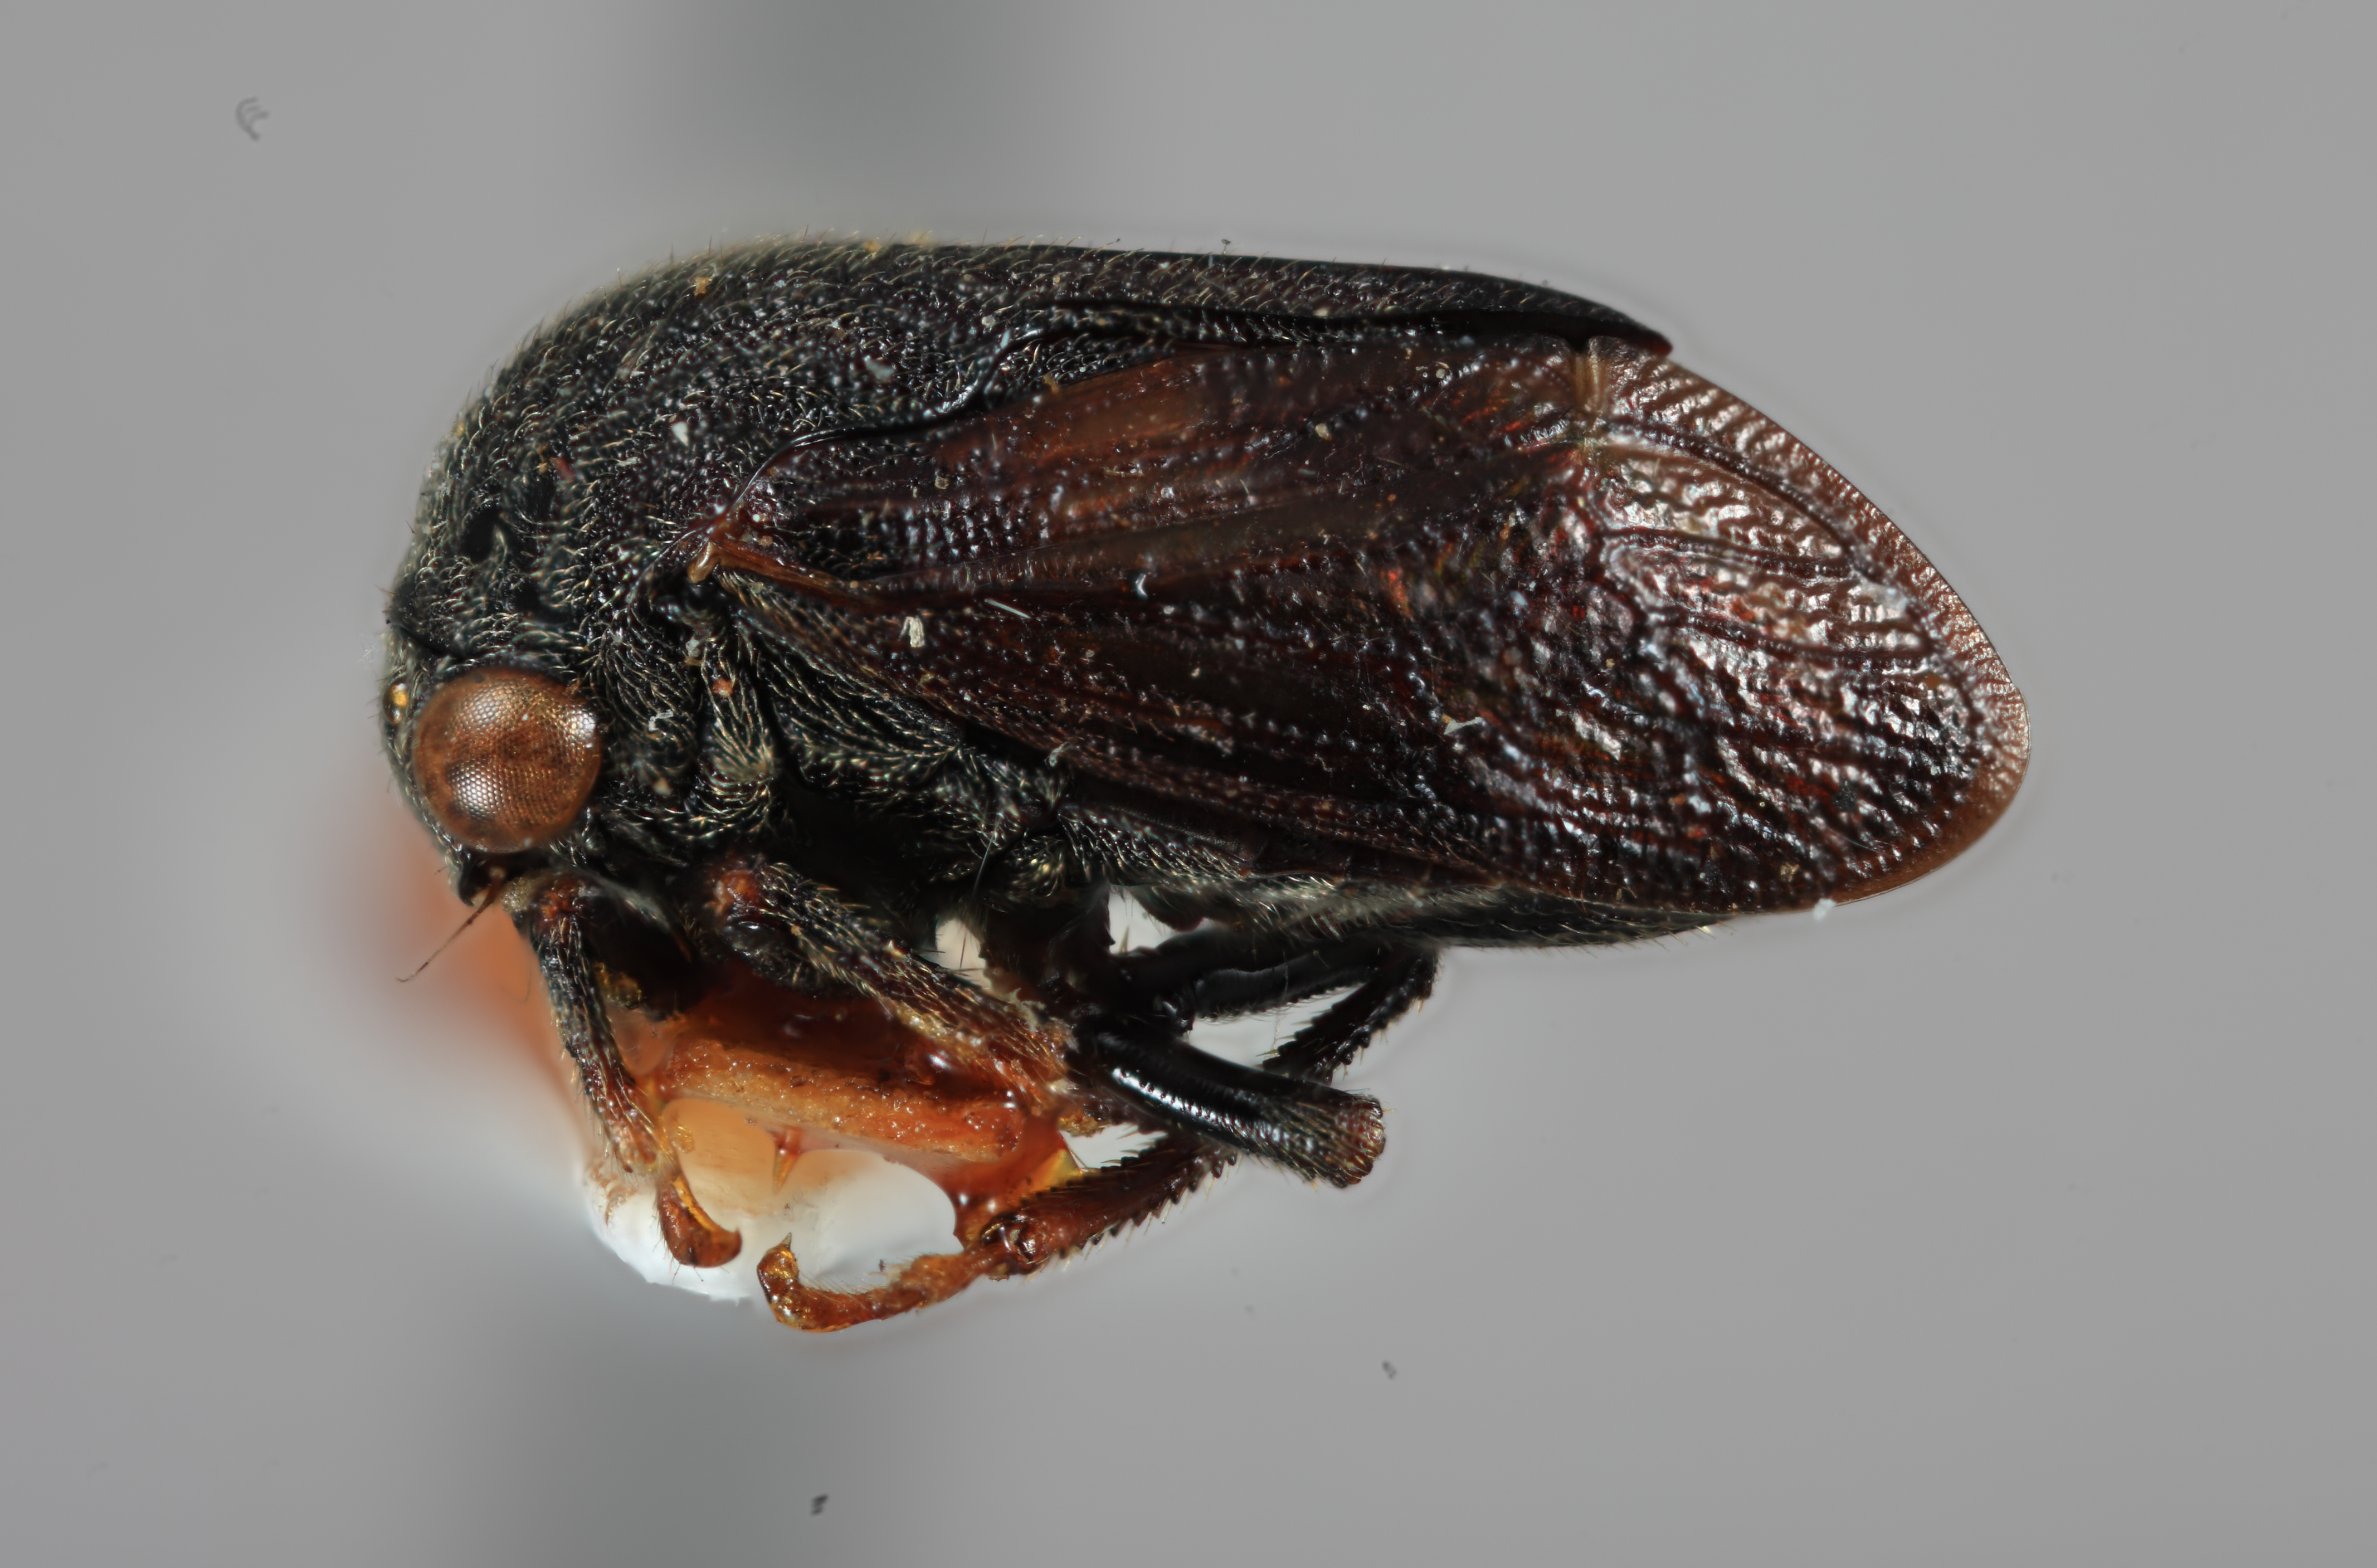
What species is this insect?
Gargara nigra
